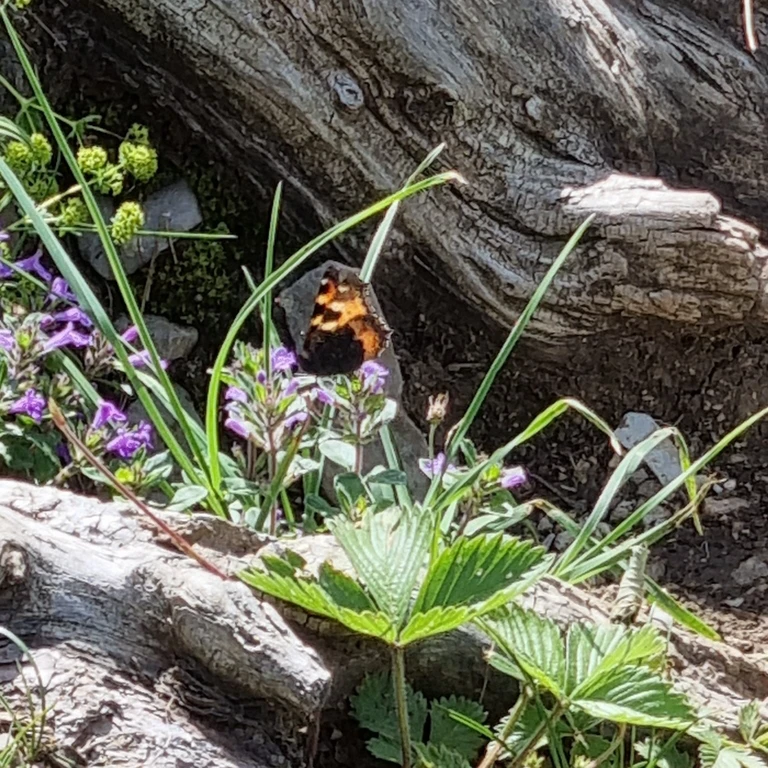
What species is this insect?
Aglais urticae
